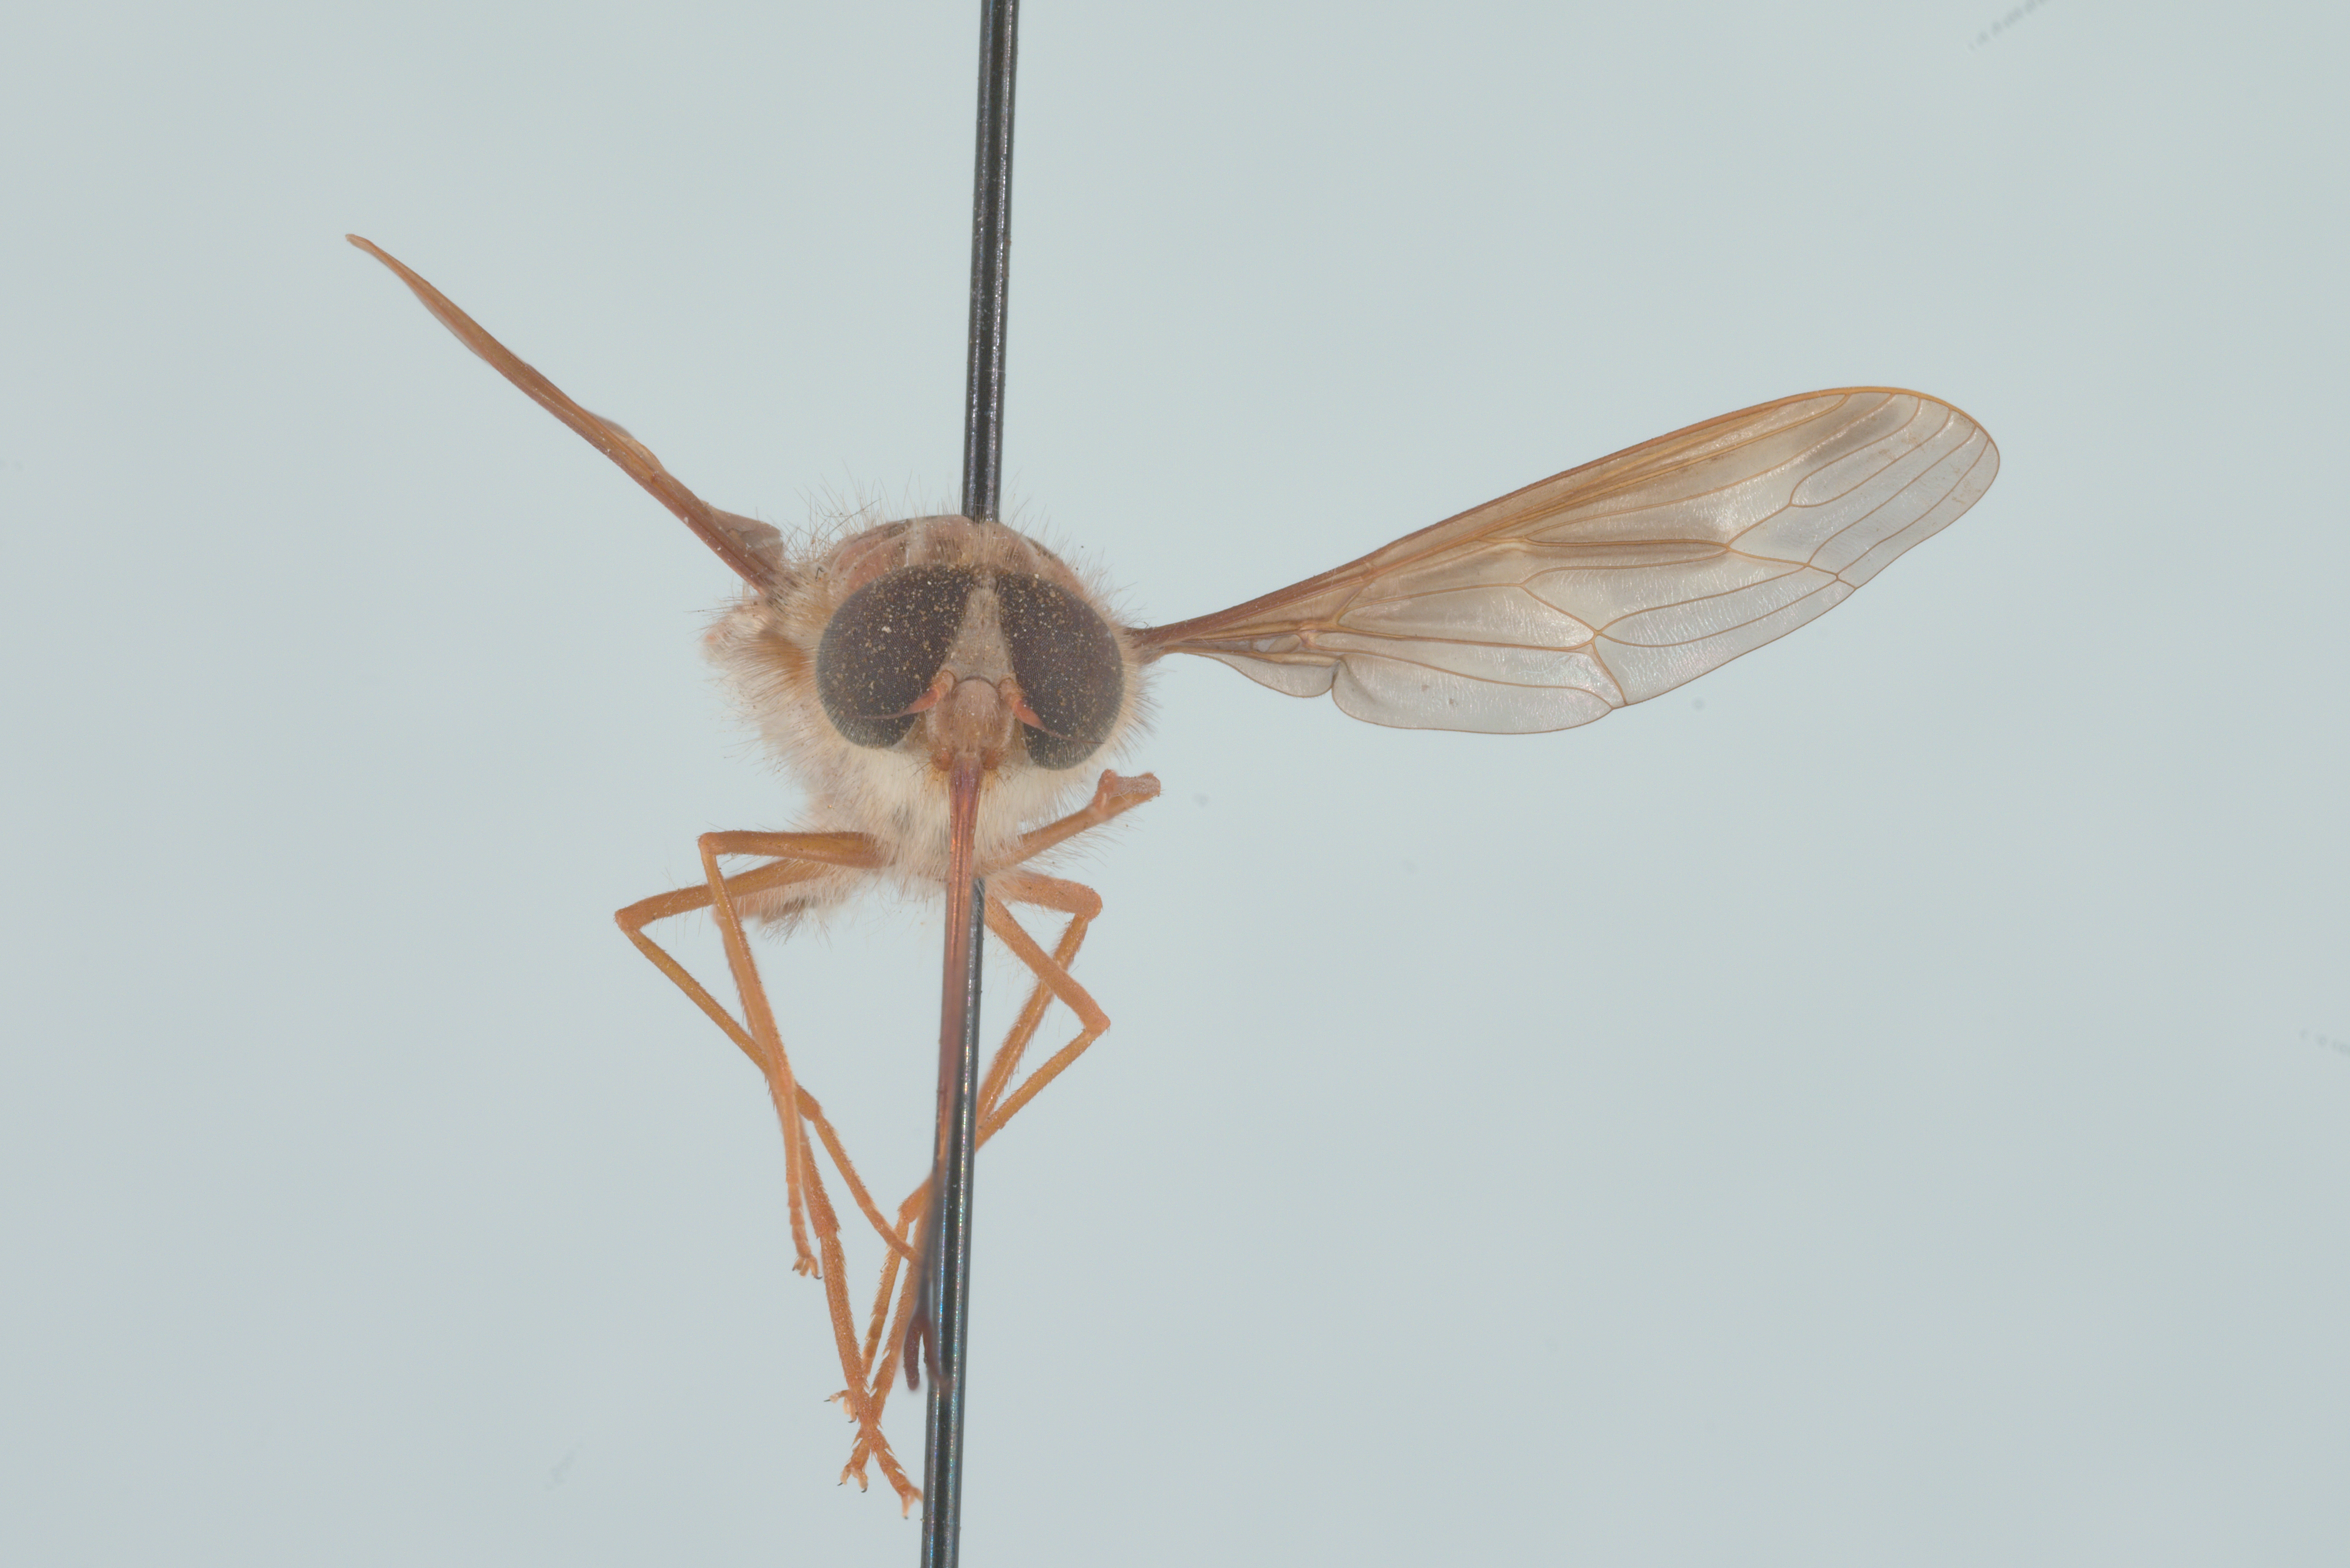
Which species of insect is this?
Hirmoneura nubipennis (also Trichophthalma nubipennis)
